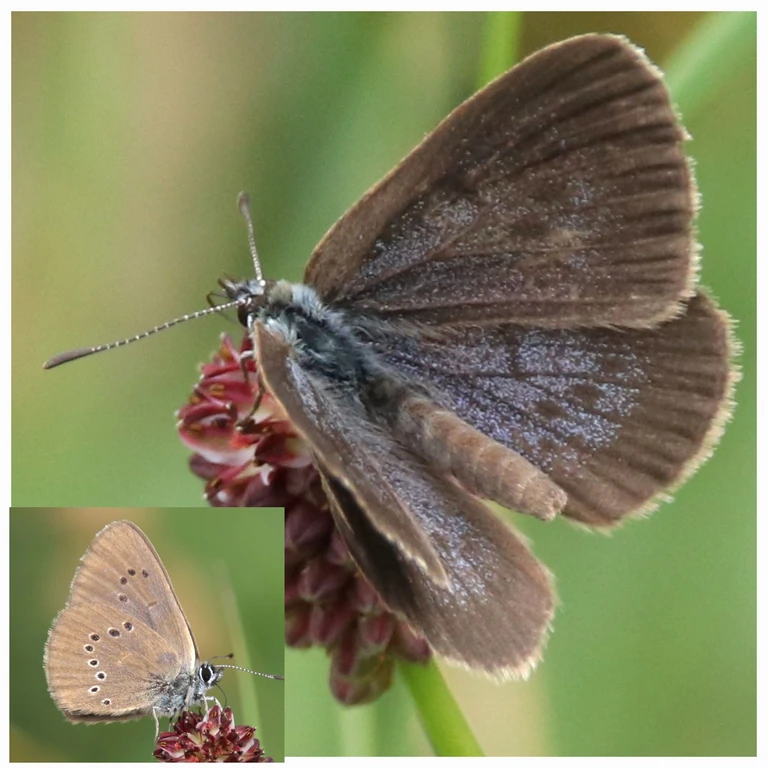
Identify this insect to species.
Phengaris nausithous (also Maculinea nausithous)
